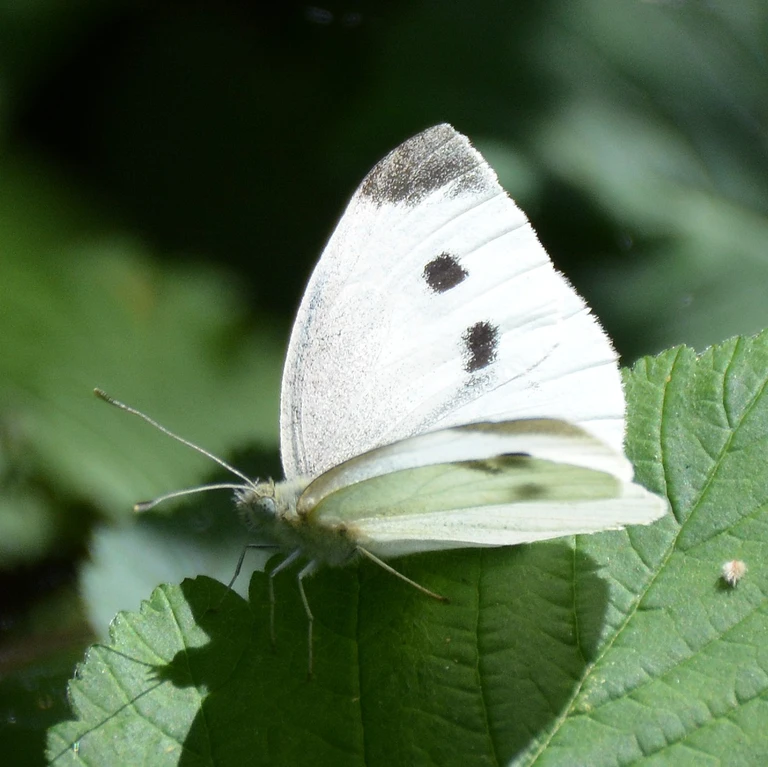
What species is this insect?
Pieris rapae
